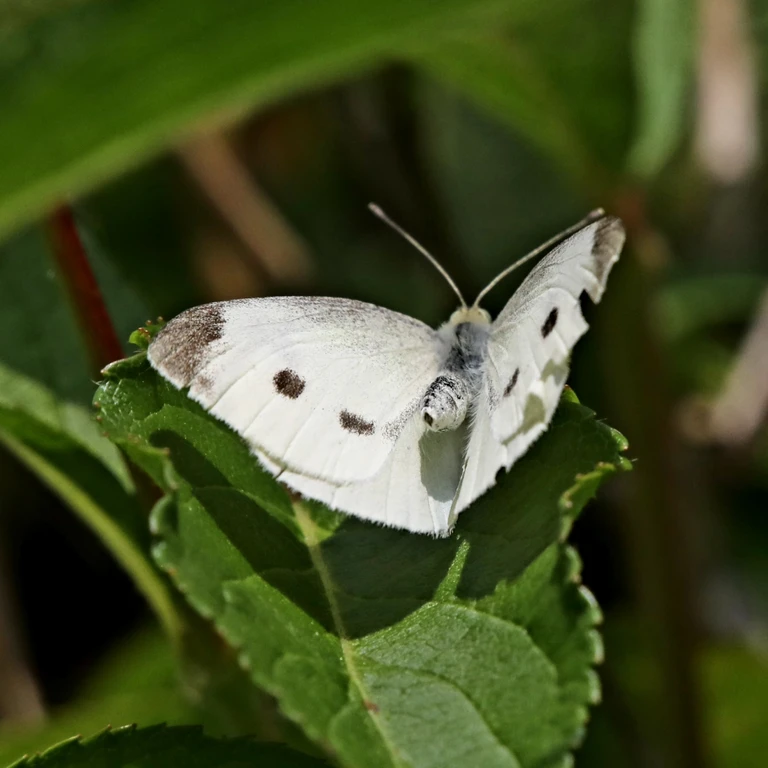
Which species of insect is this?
Pieris rapae
